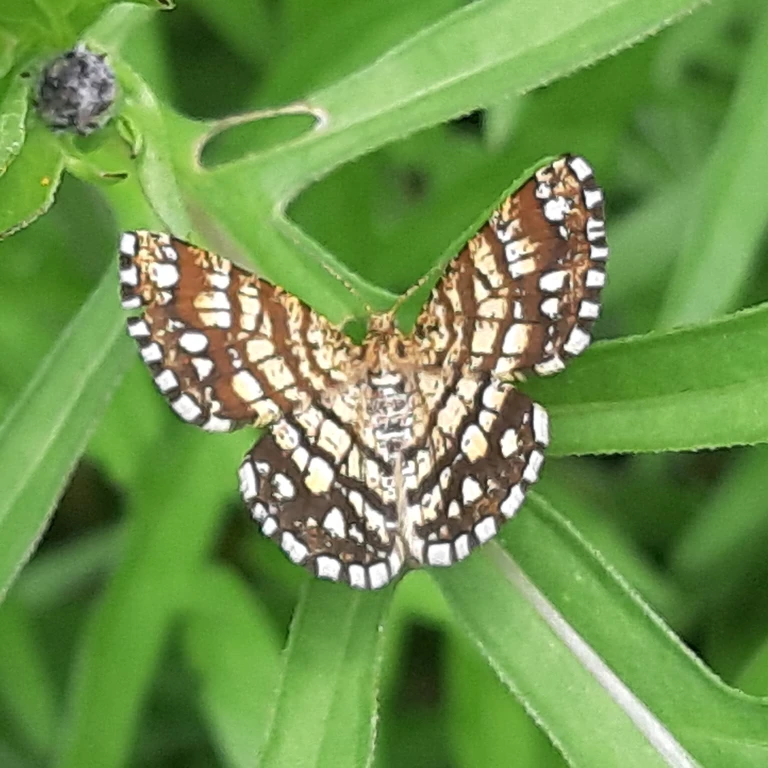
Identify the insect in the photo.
Chiasmia clathrata
